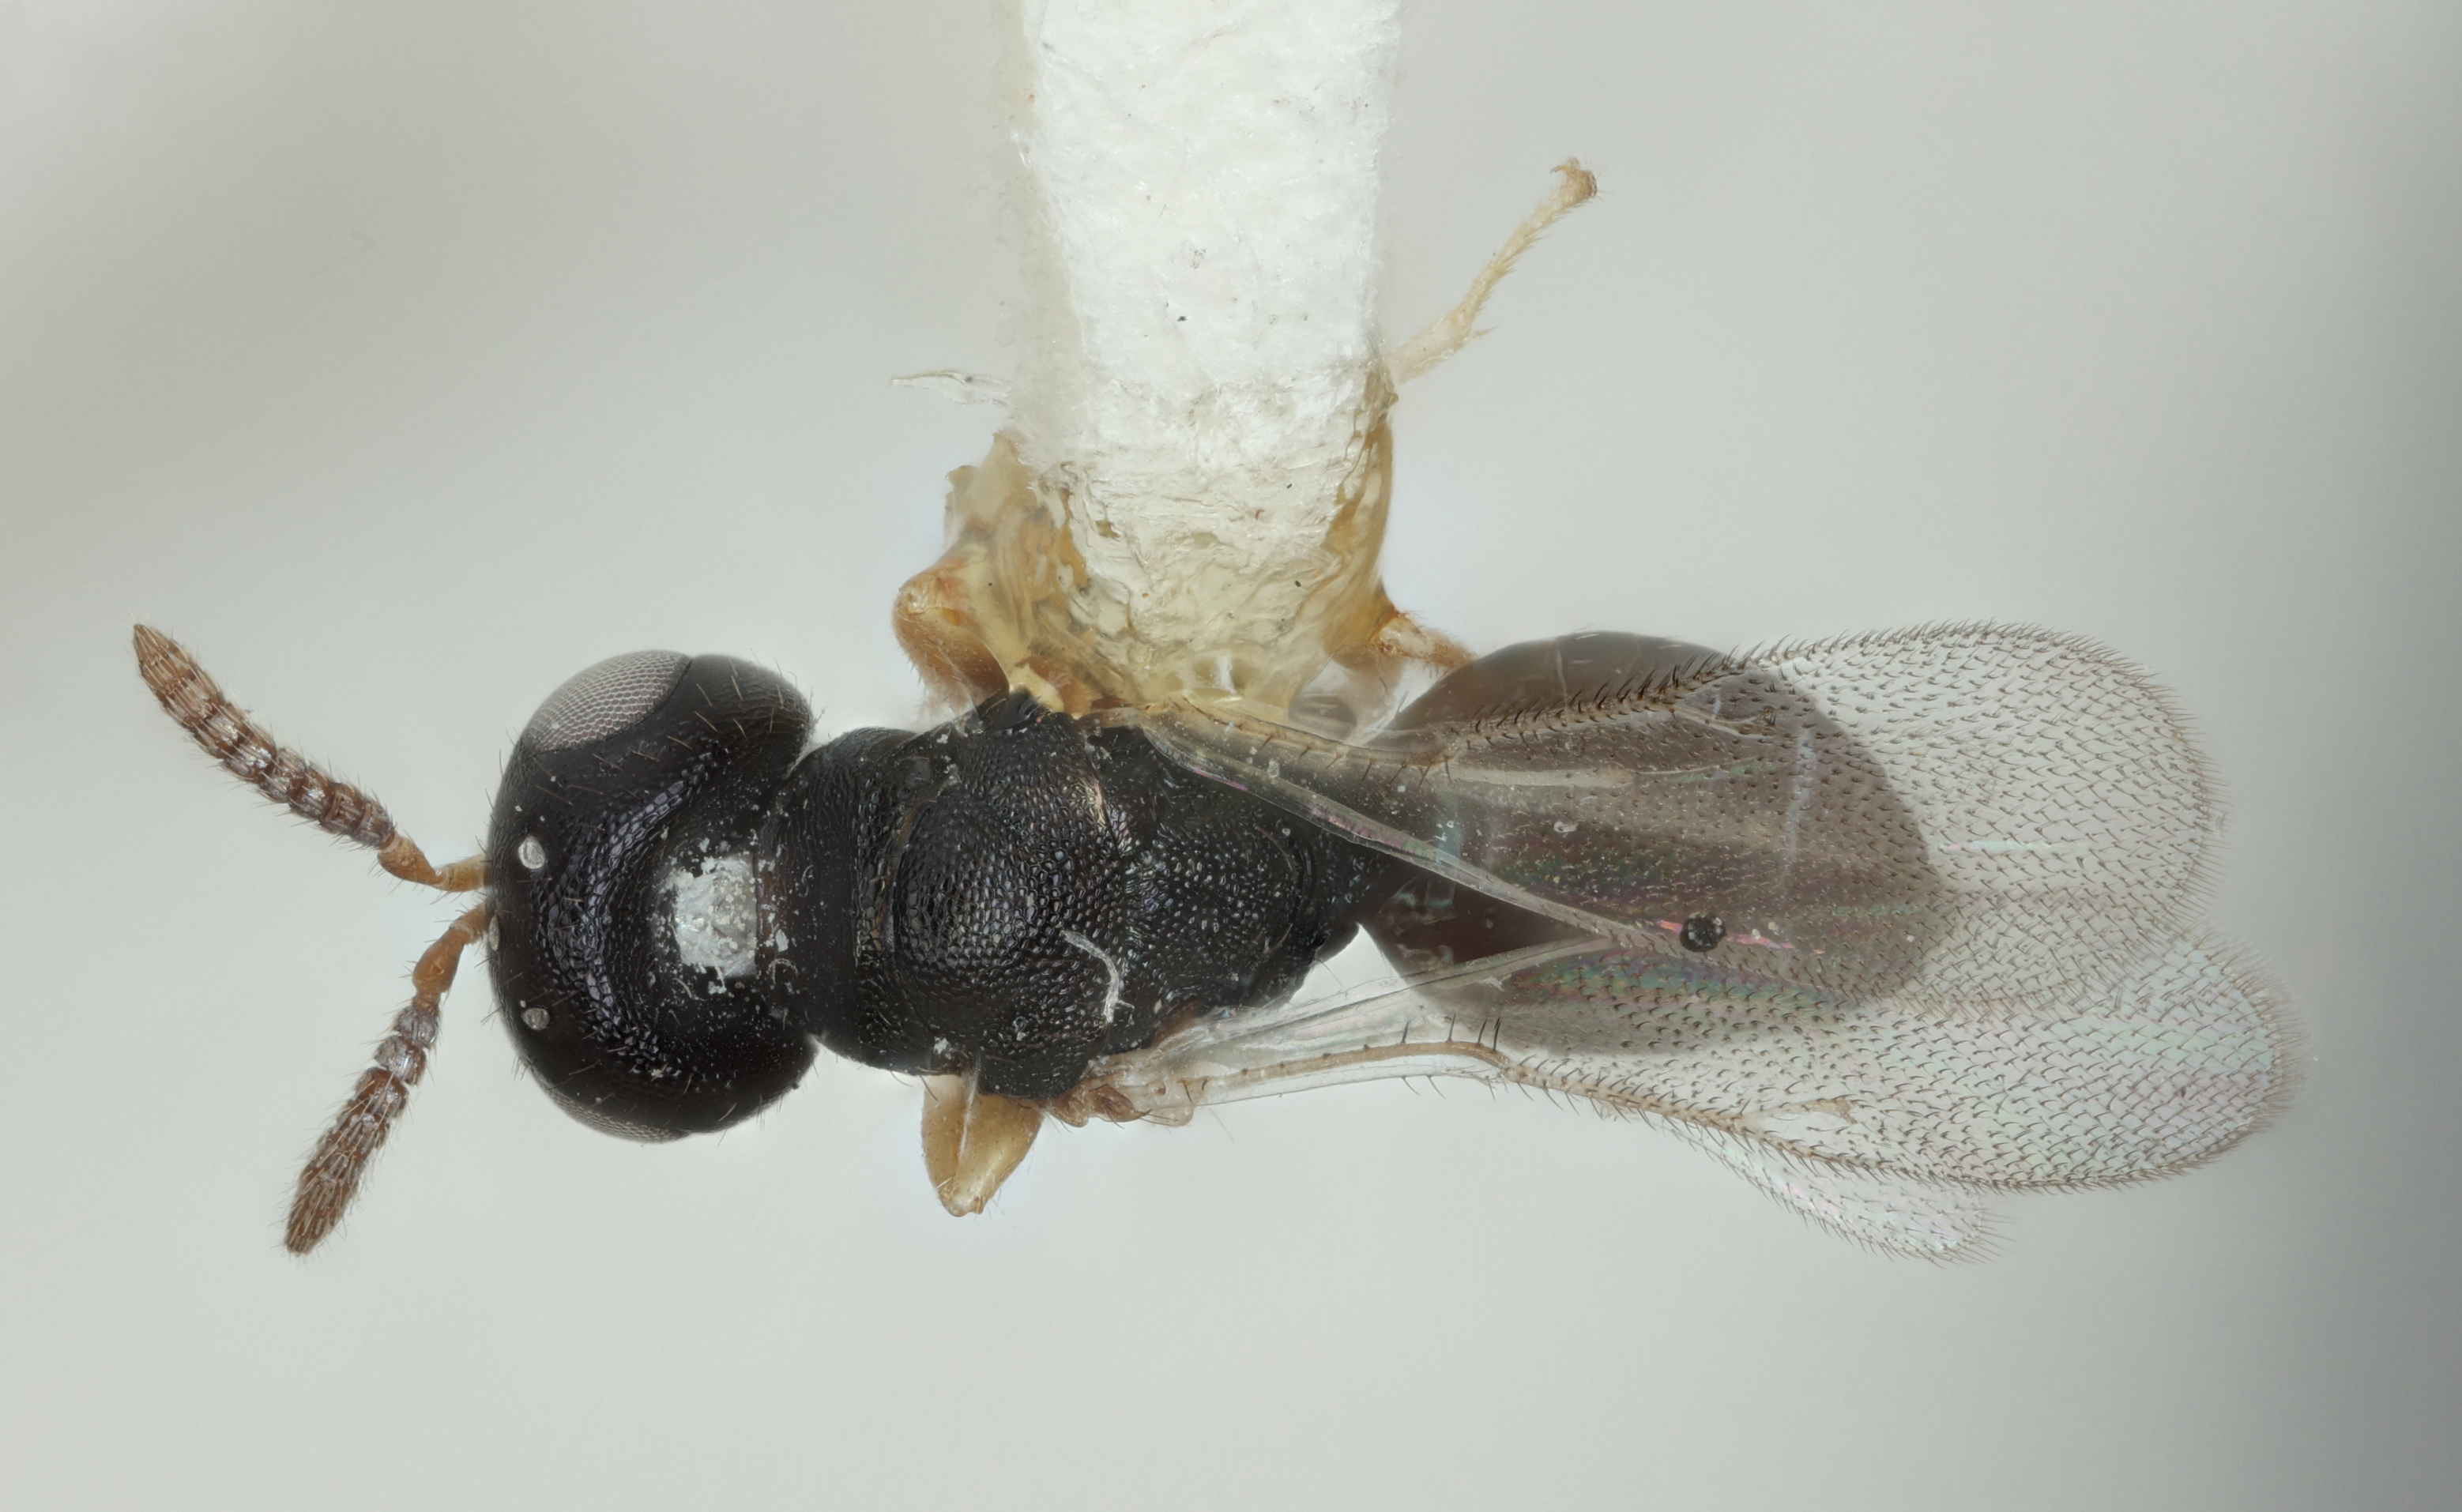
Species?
Gbelcia cordilurae
